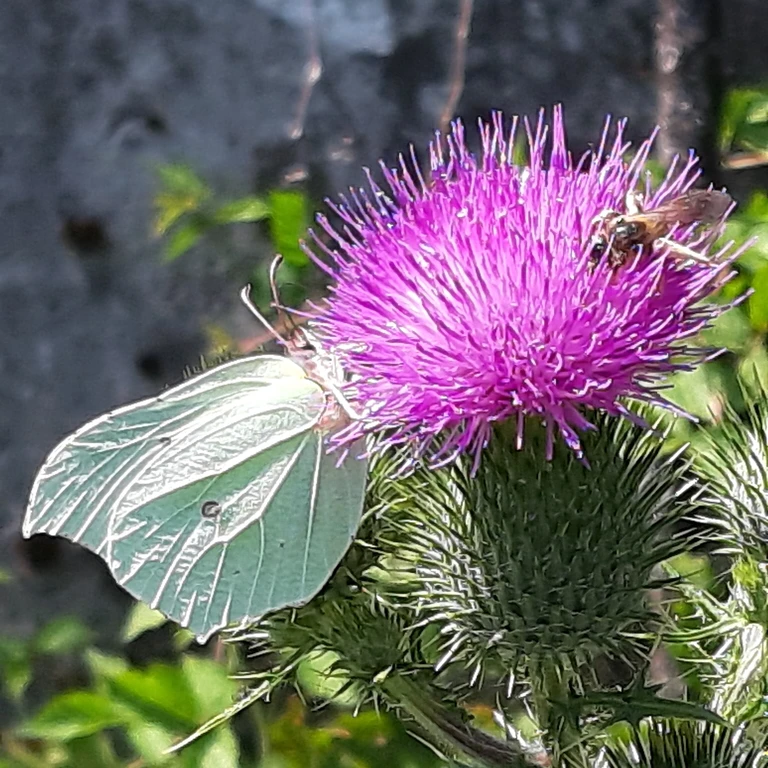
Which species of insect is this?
Gonepteryx rhamni
